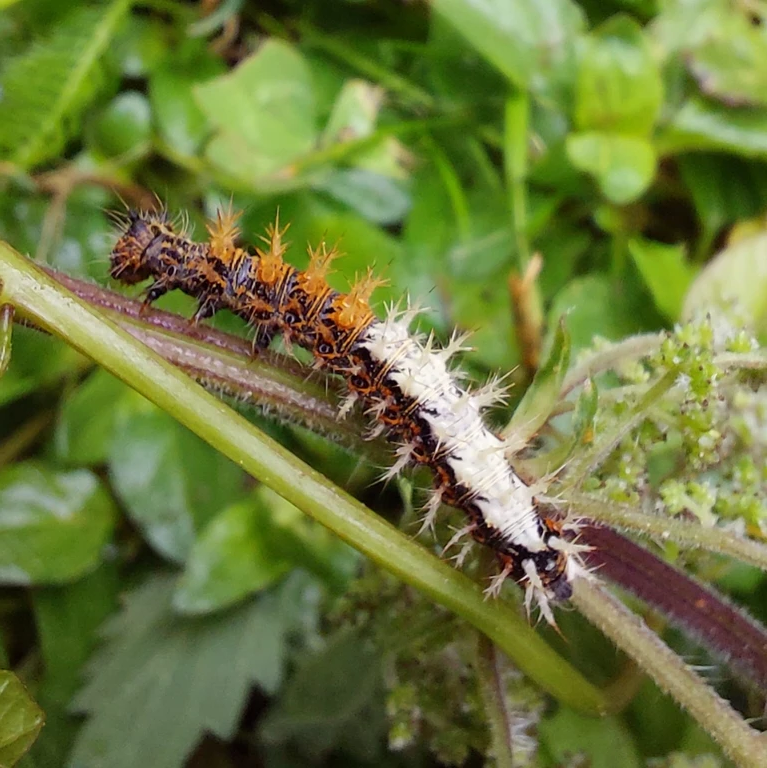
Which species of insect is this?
Polygonia c-album
